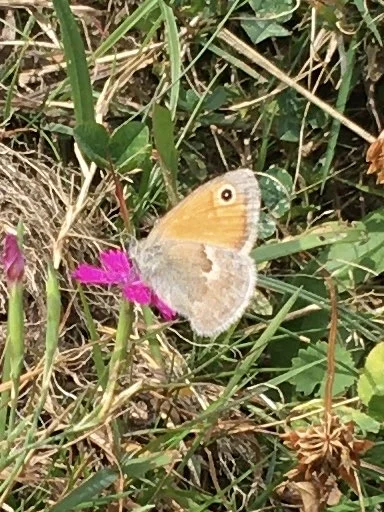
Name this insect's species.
Coenonympha pamphilus
